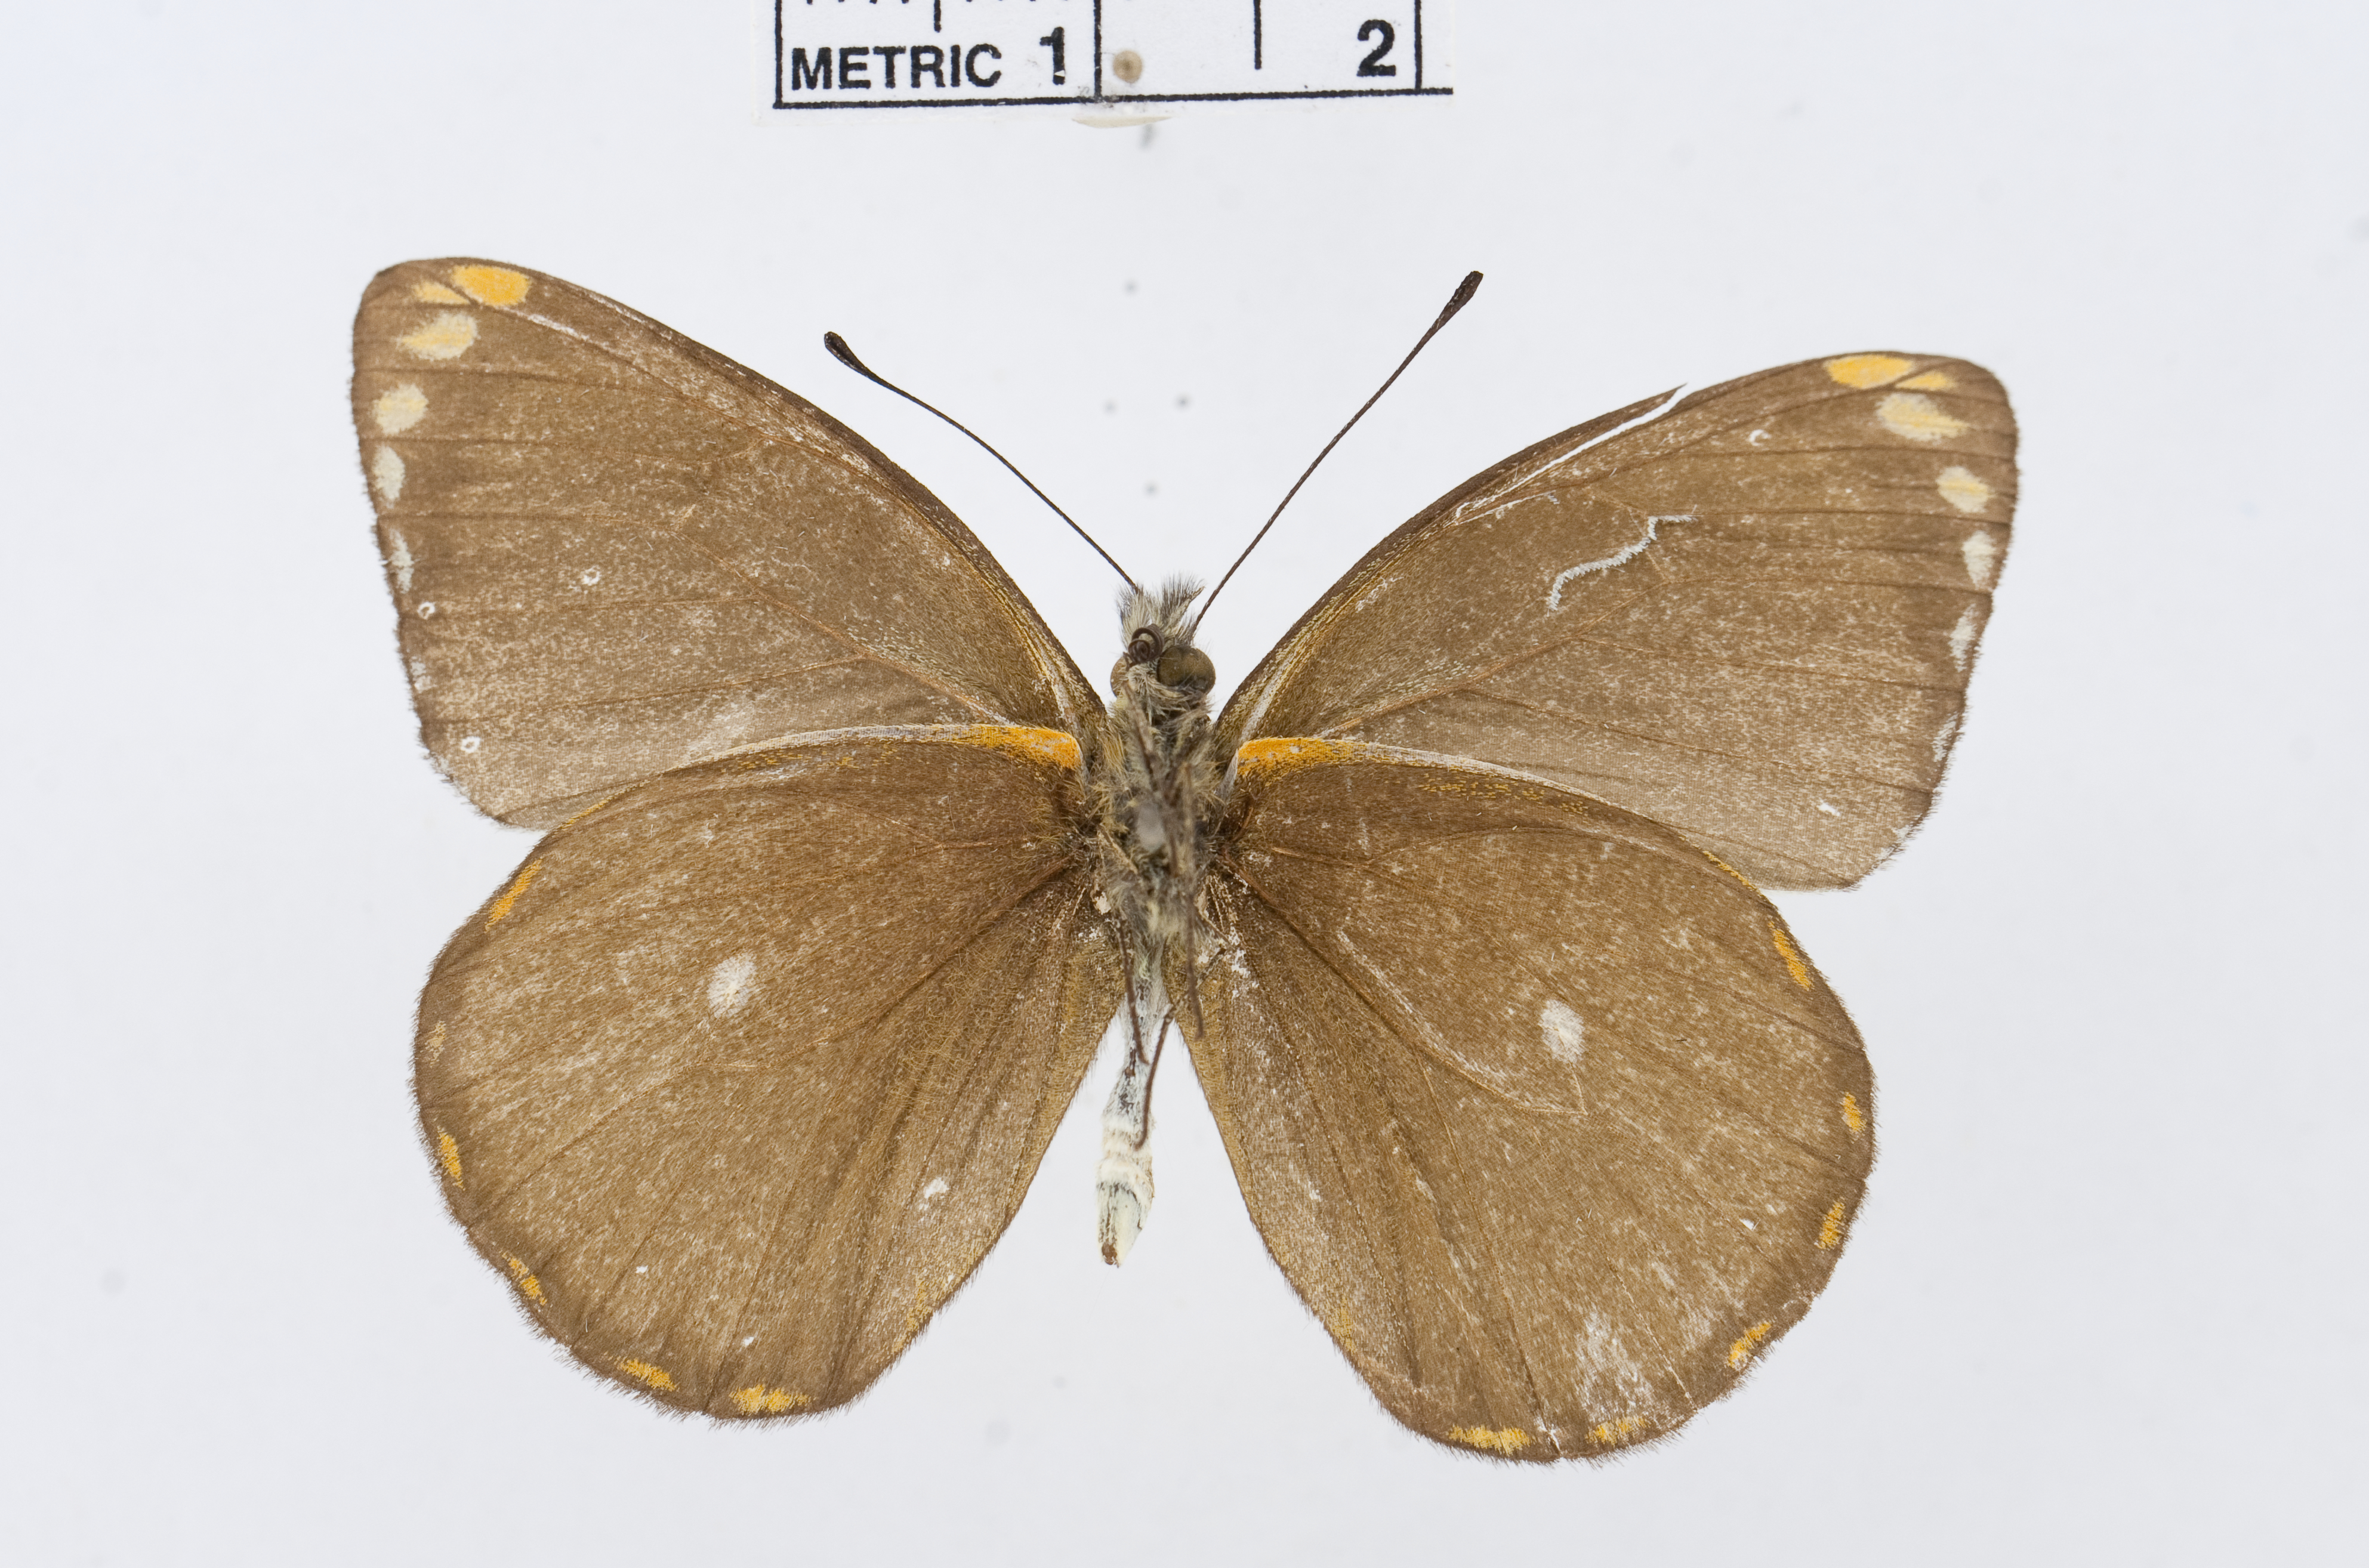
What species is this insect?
Delias stressmanni
